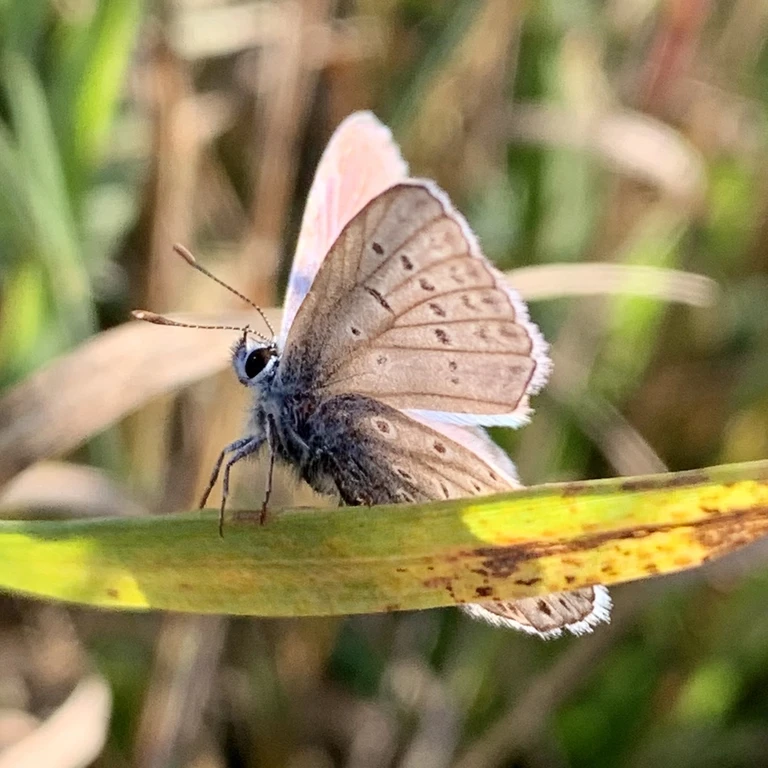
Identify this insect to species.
Polyommatus icarus
